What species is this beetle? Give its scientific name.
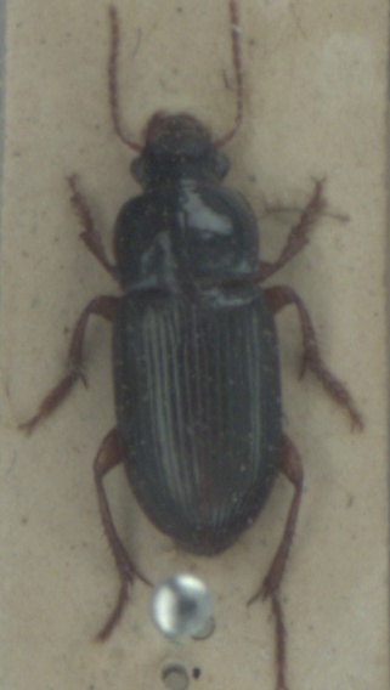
Harpalus smaragdinus
